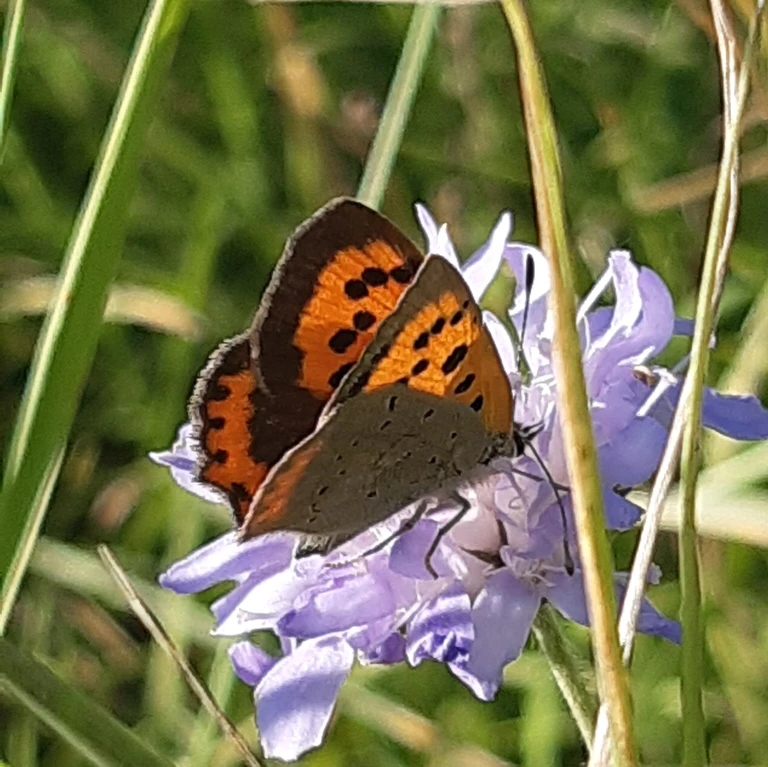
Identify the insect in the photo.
Lycaena phlaeas
